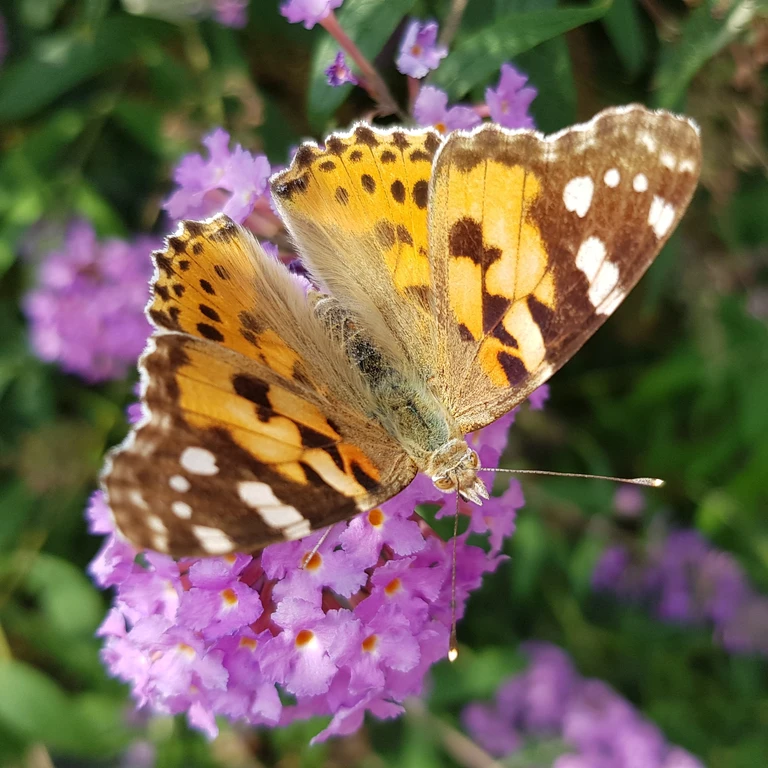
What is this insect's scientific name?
Vanessa cardui
